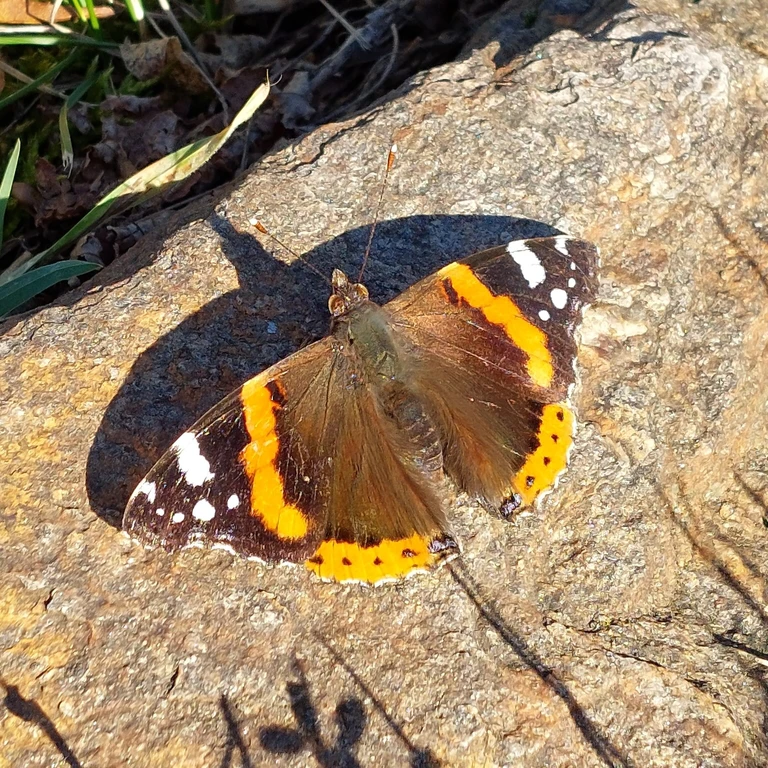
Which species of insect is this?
Vanessa atalanta
